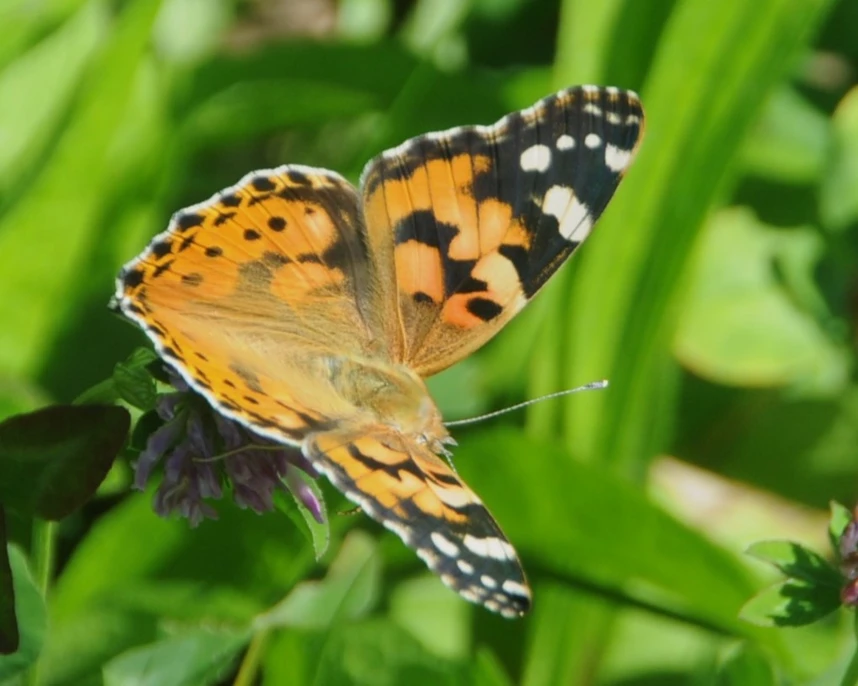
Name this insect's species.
Vanessa cardui
